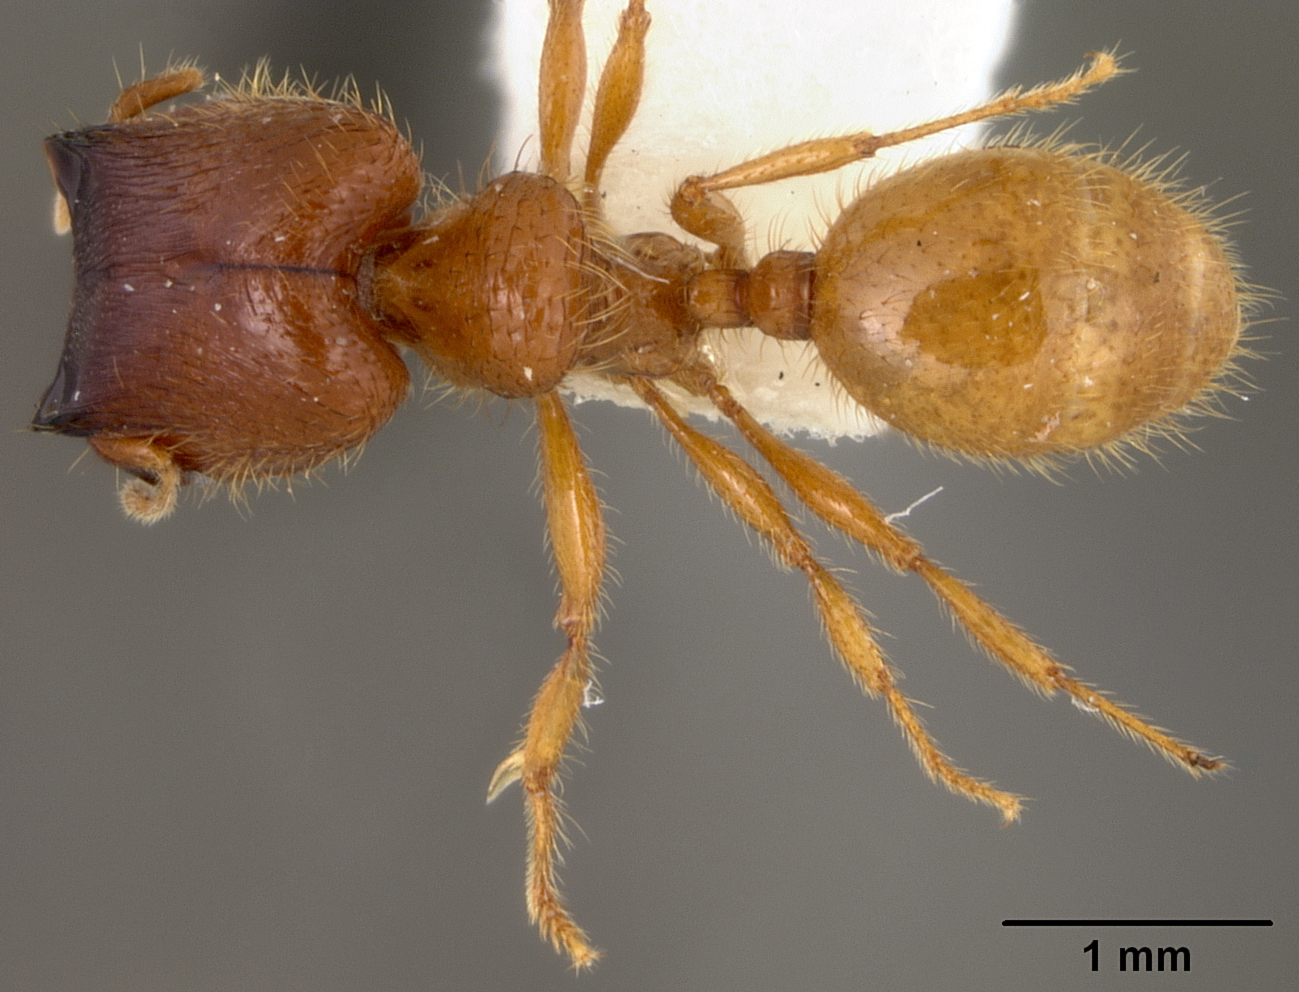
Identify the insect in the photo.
Elasmopheidole subaberrans
